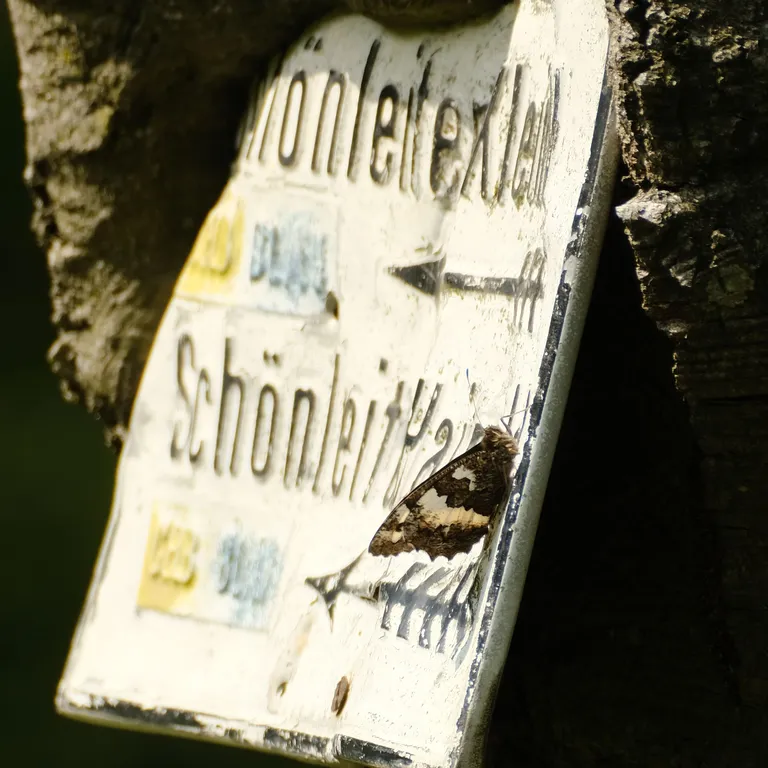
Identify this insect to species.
Brintesia circe
